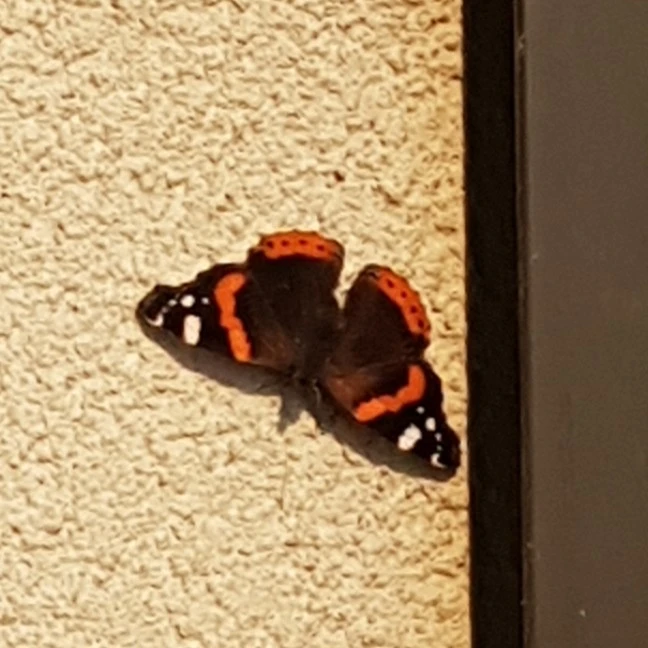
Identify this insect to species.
Vanessa atalanta
